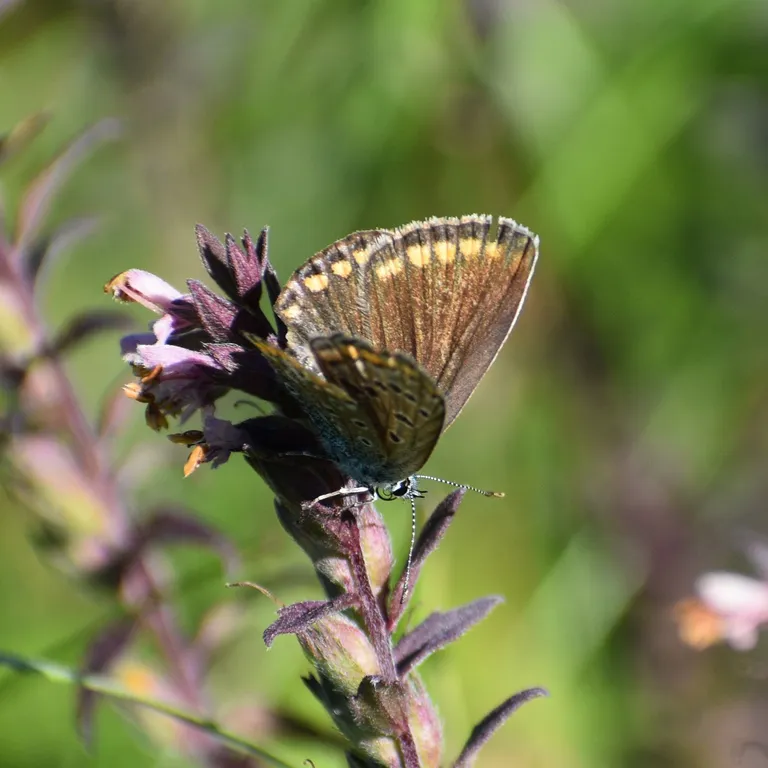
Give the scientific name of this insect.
Polyommatus icarus
